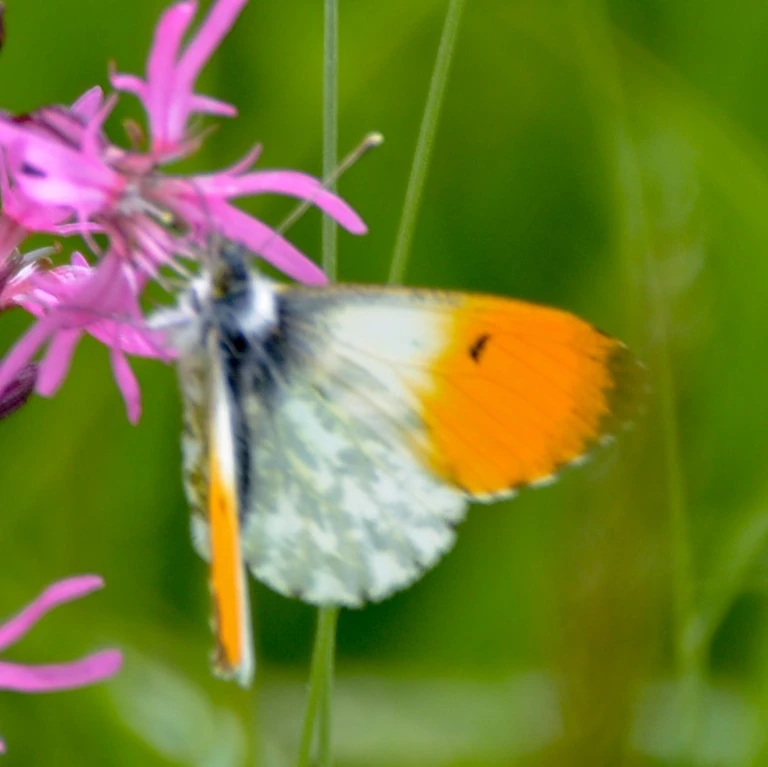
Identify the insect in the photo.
Anthocharis cardamines
